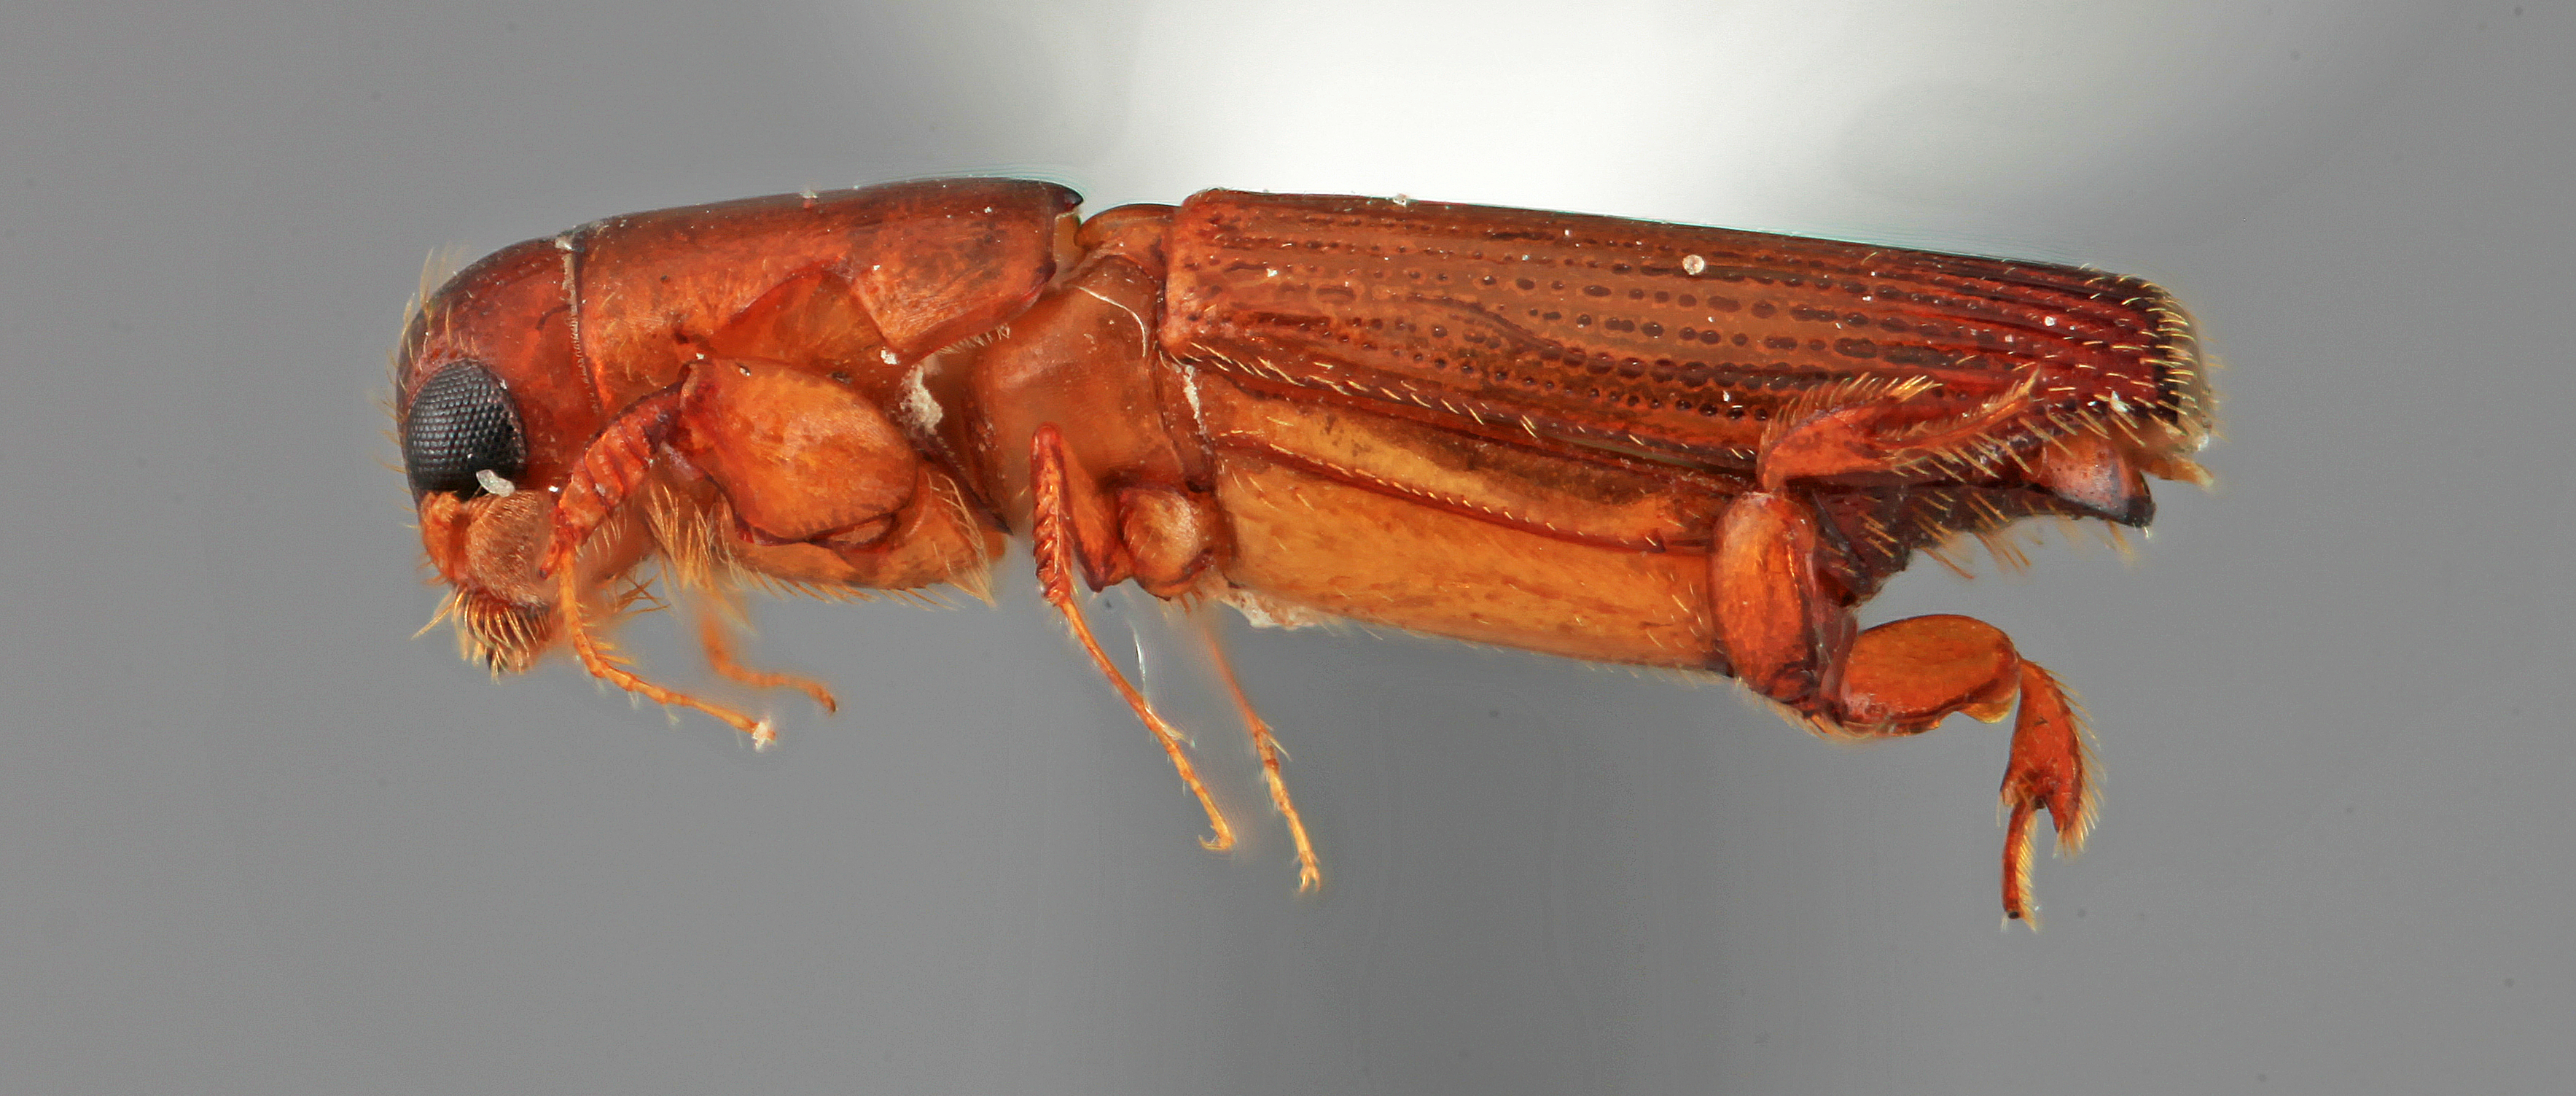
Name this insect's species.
Platypus filaris
